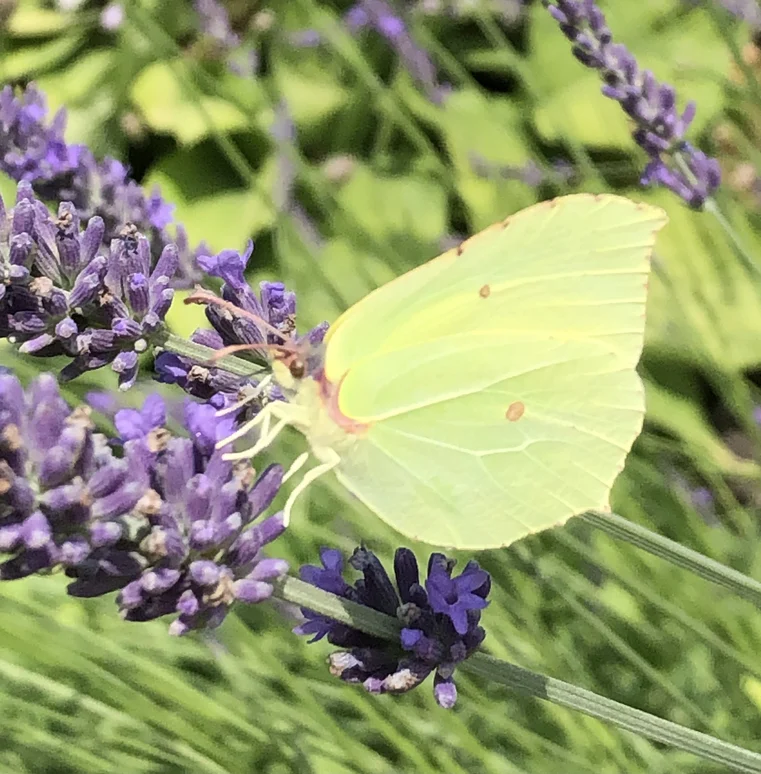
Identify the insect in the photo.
Gonepteryx rhamni
